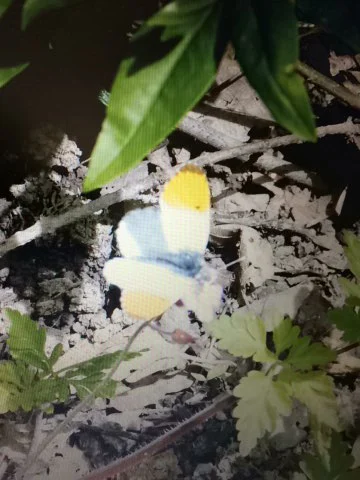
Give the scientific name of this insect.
Anthocharis cardamines
